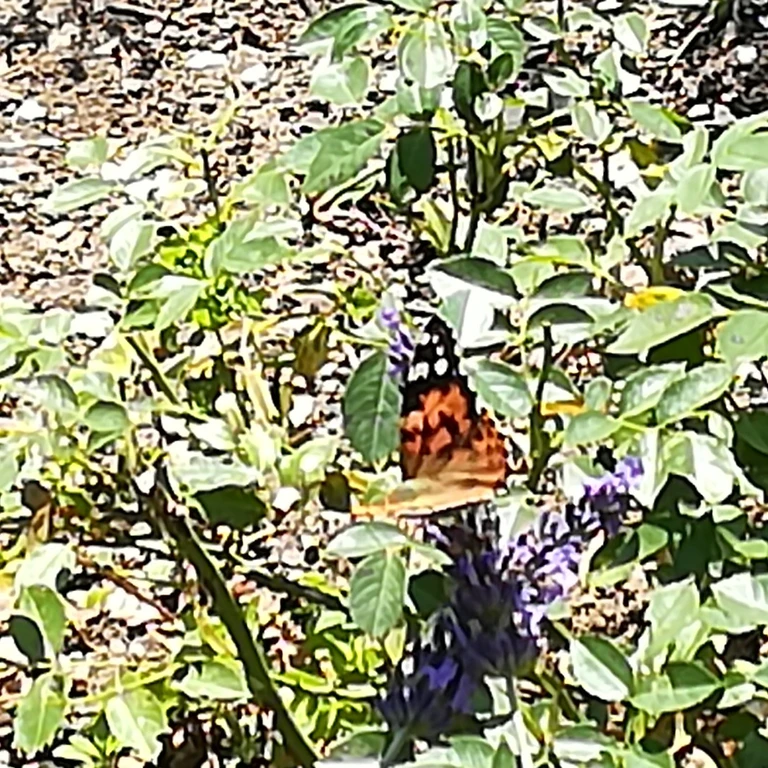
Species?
Vanessa cardui
